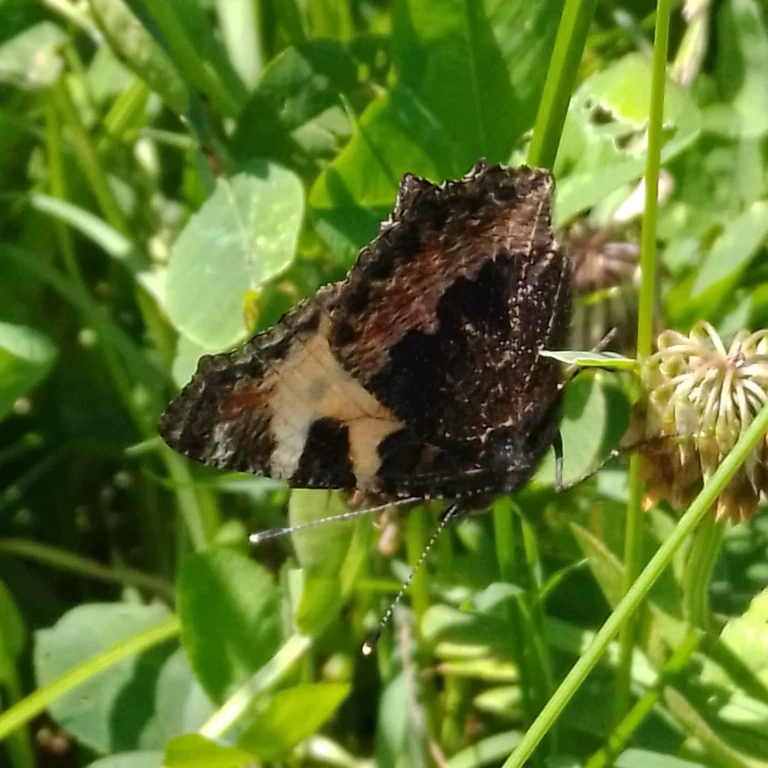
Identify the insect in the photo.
Aglais urticae
